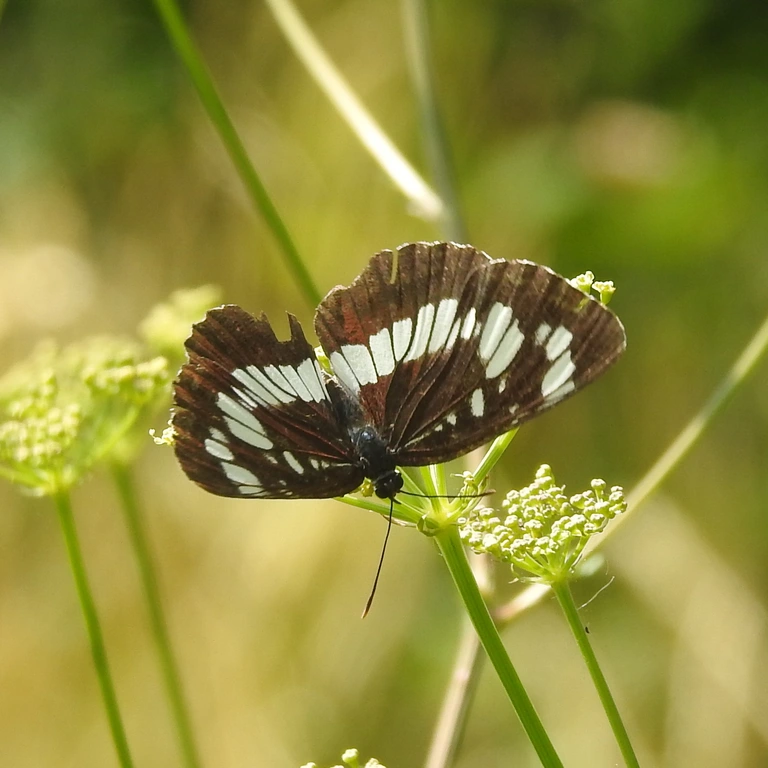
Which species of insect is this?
Neptis rivularis
